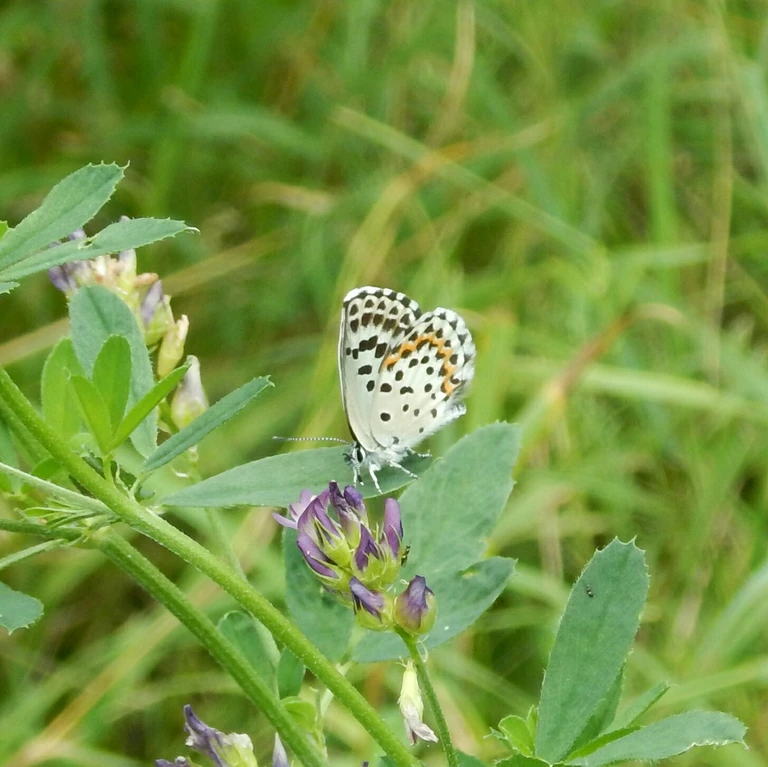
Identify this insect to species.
Scolitantides orion
